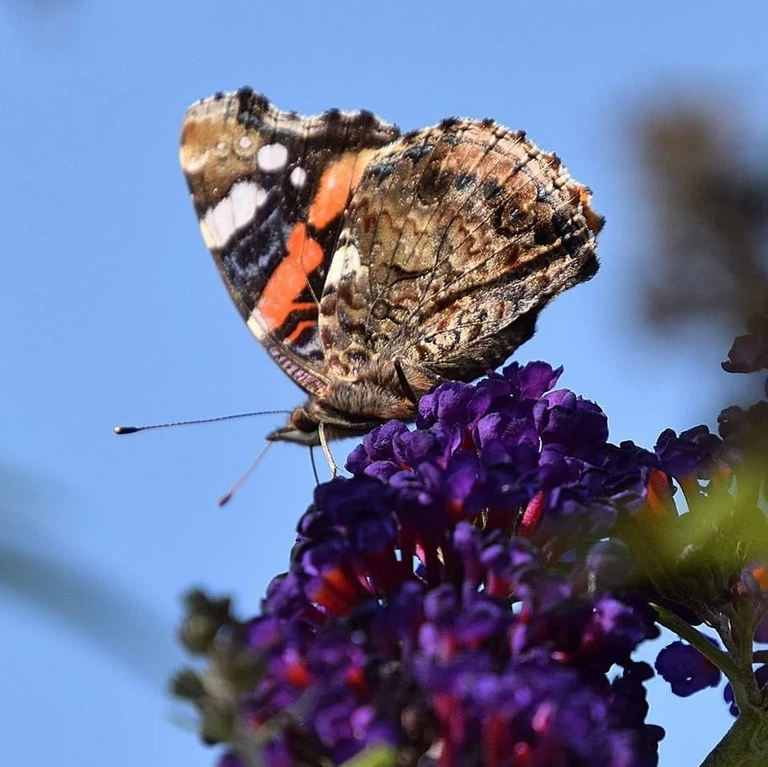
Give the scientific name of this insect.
Vanessa atalanta
